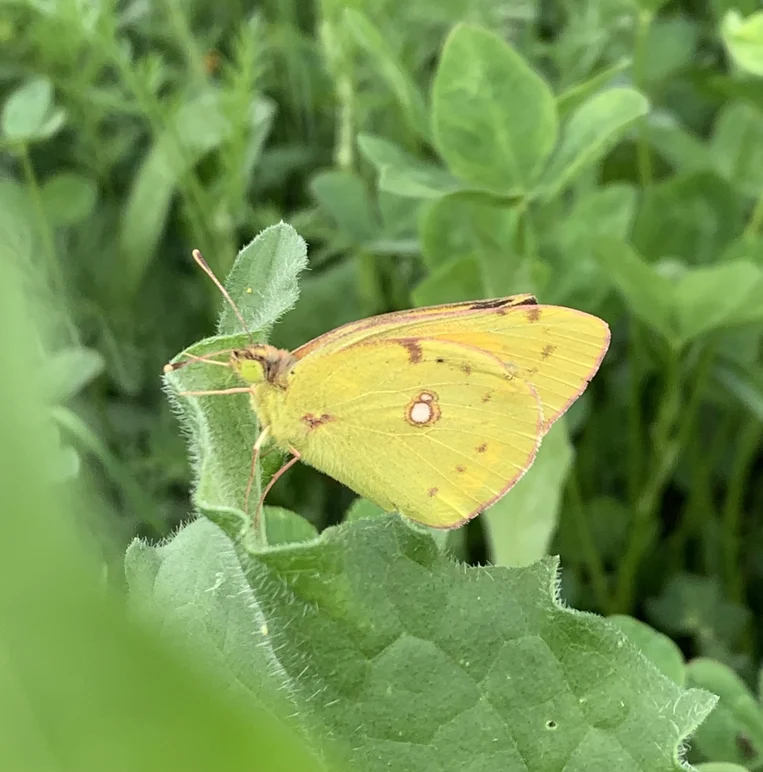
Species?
Colias croceus
